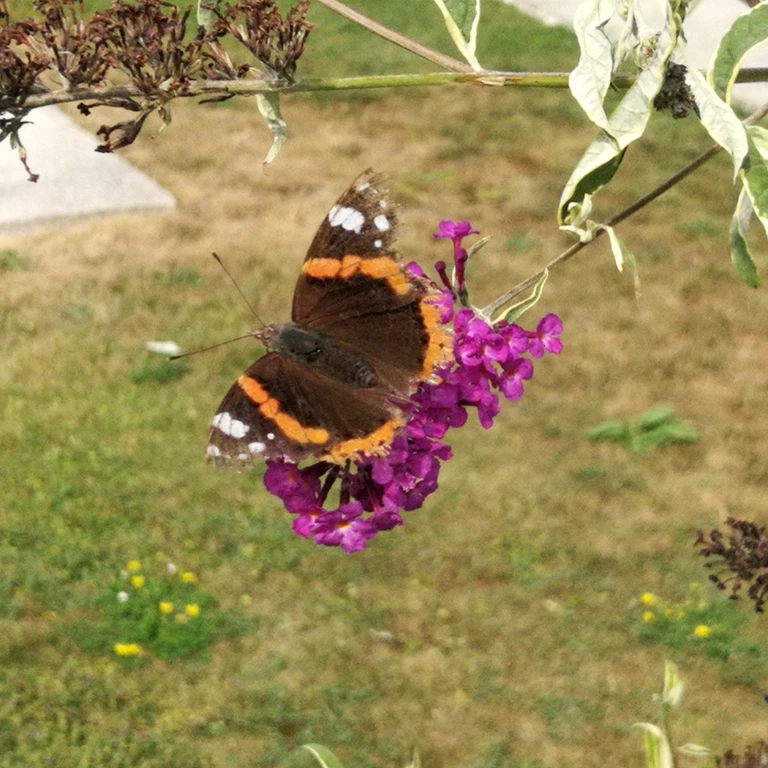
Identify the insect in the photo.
Vanessa atalanta
